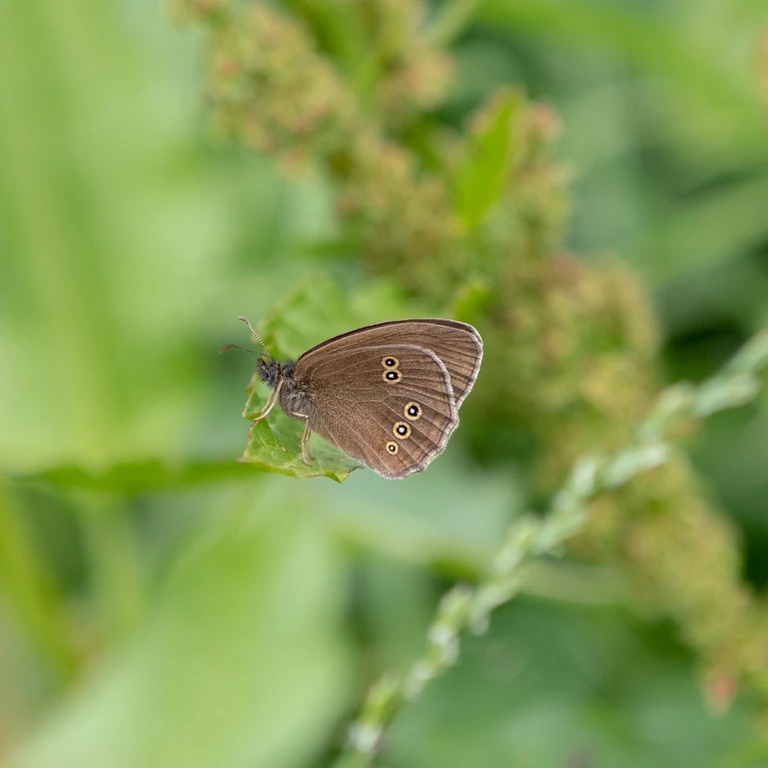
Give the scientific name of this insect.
Aphantopus hyperantus
